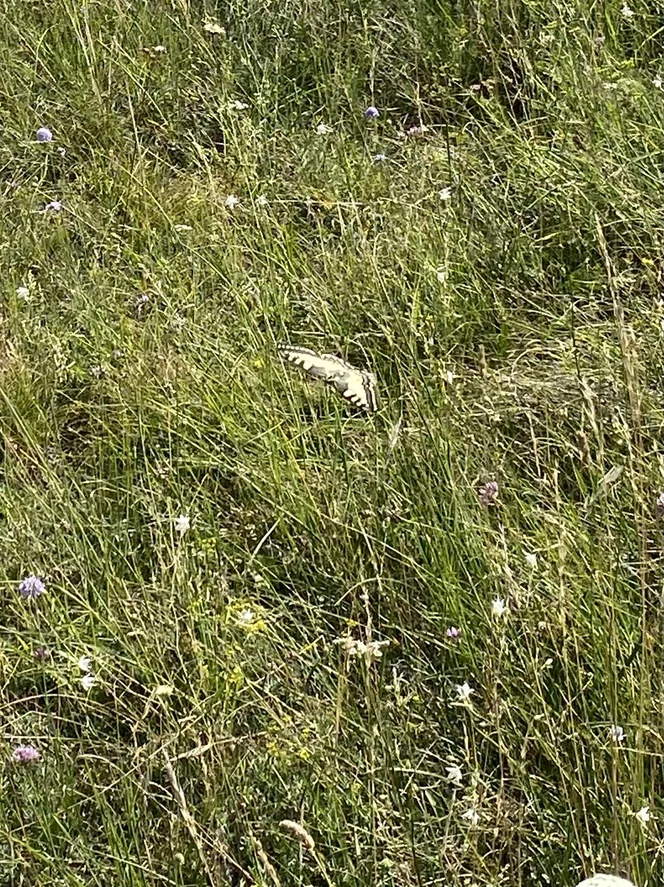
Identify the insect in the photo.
Papilio machaon
